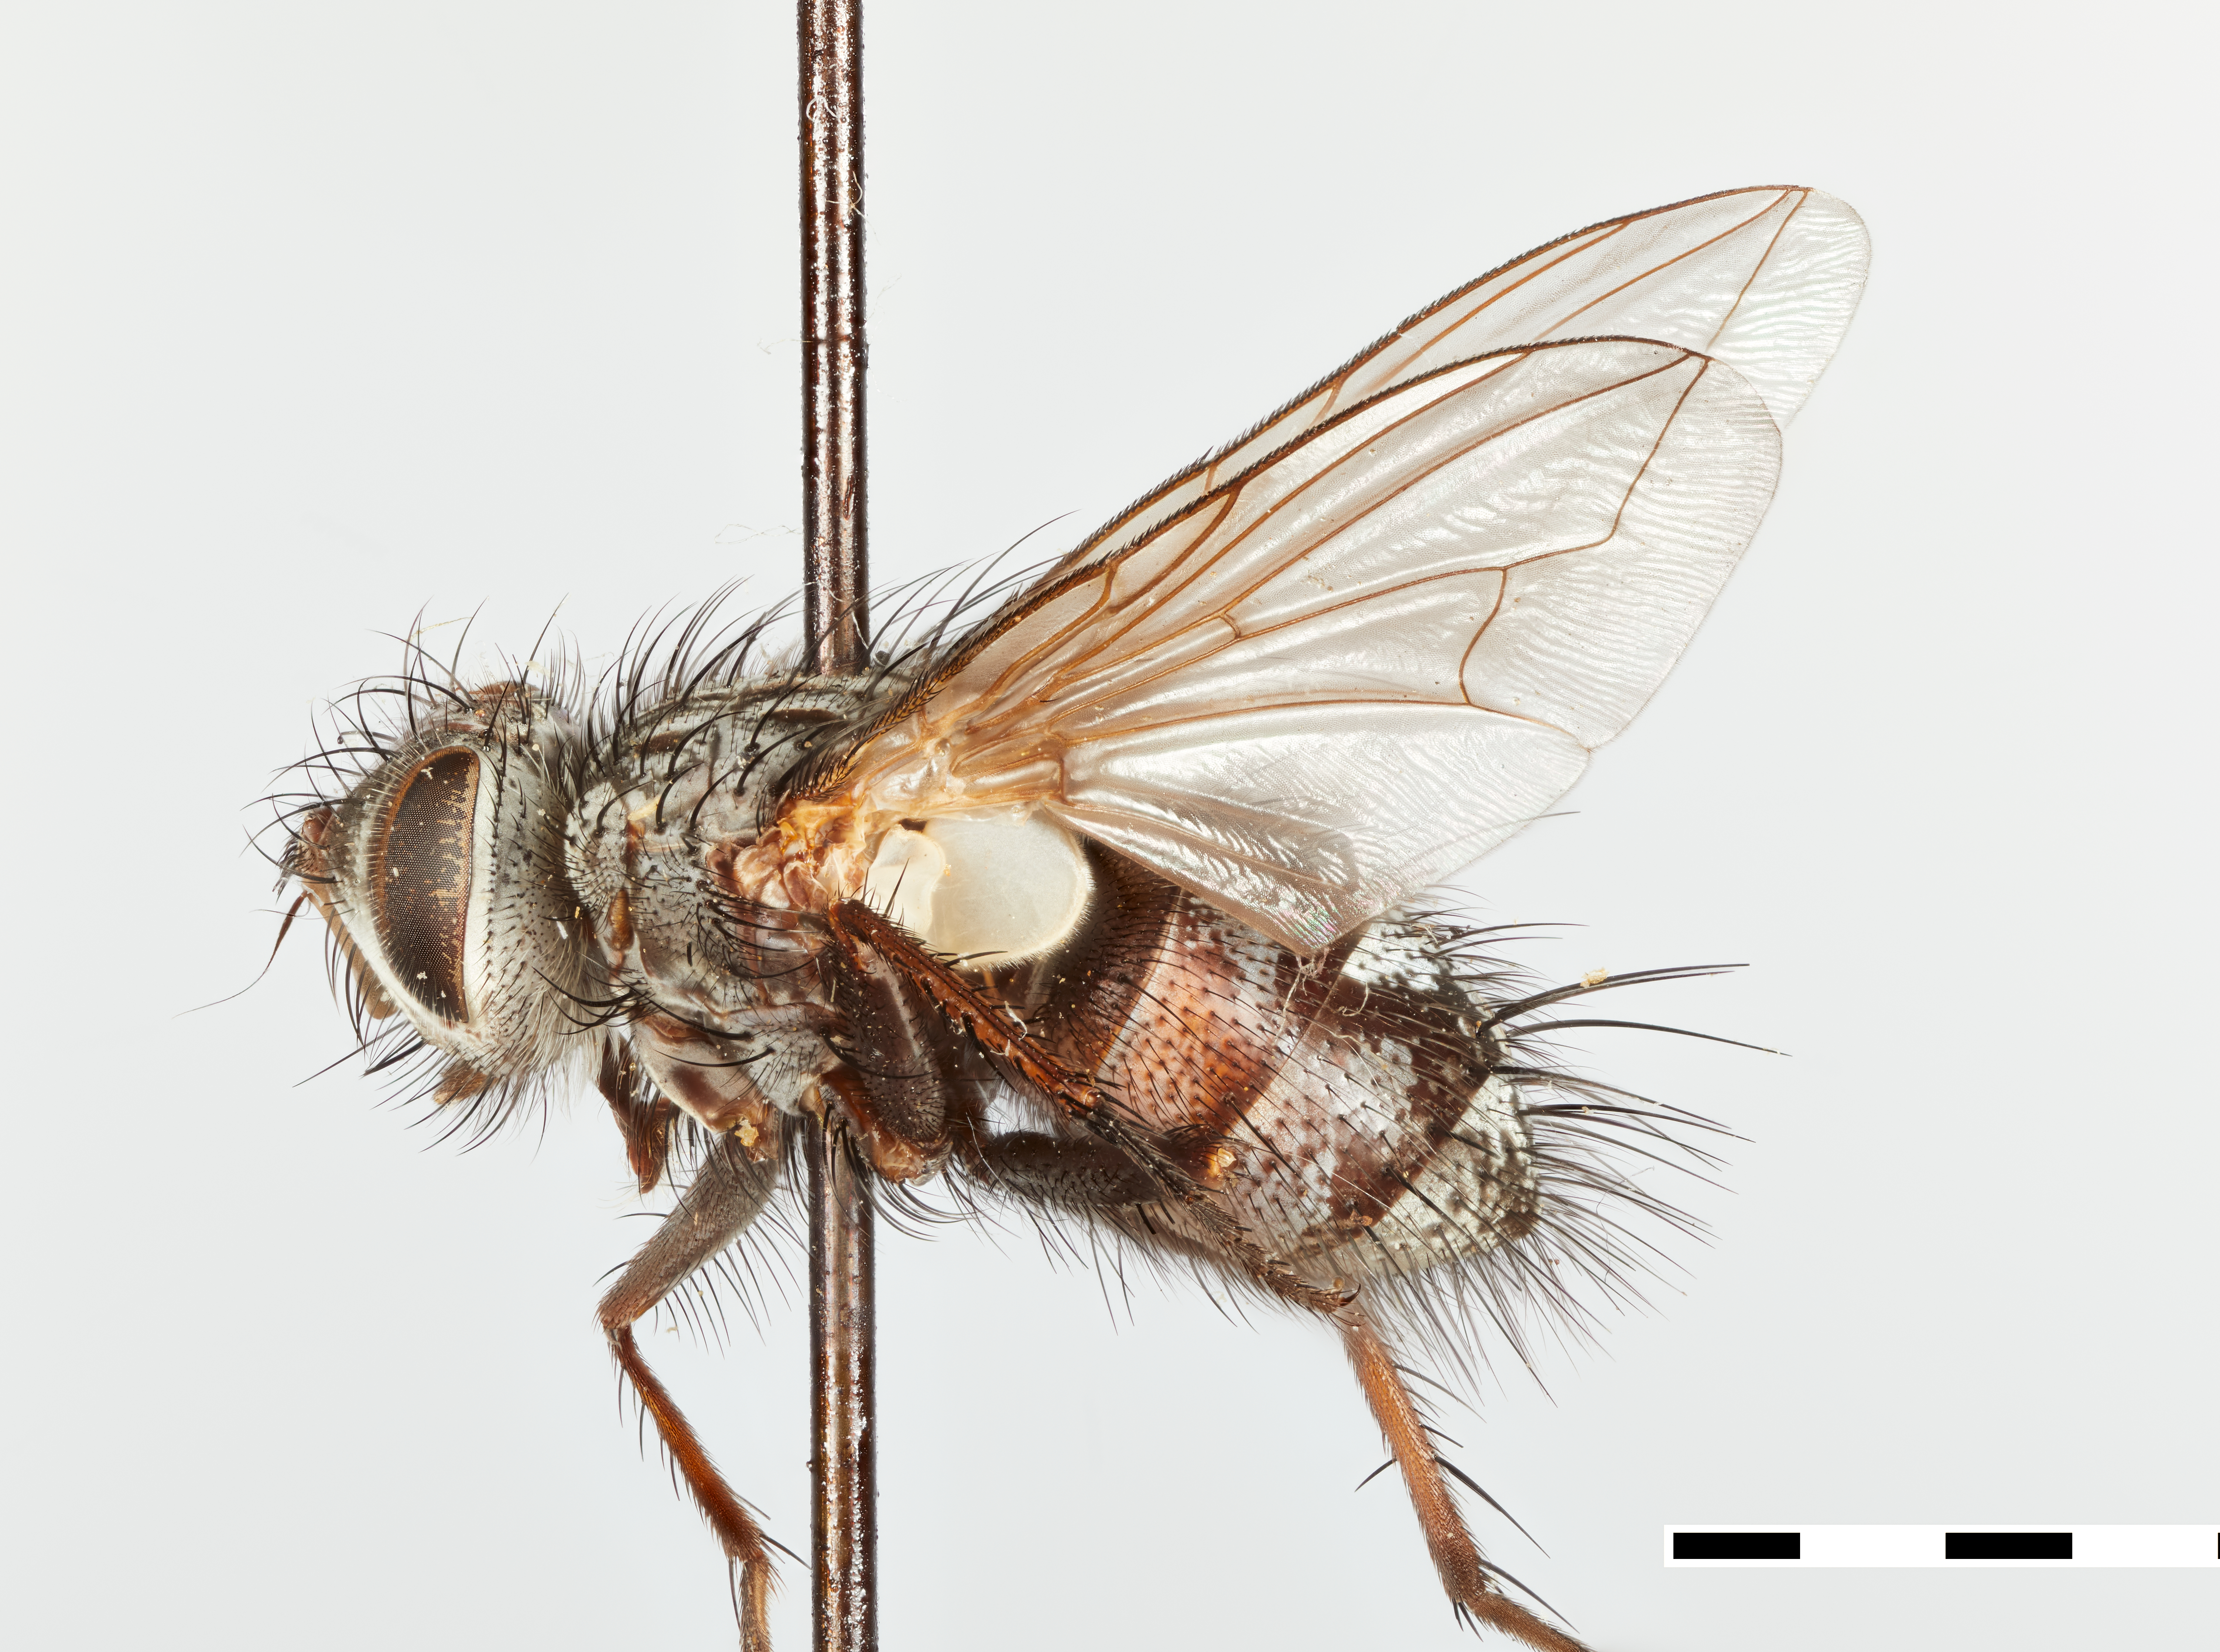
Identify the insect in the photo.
Phorocera reinhardi
